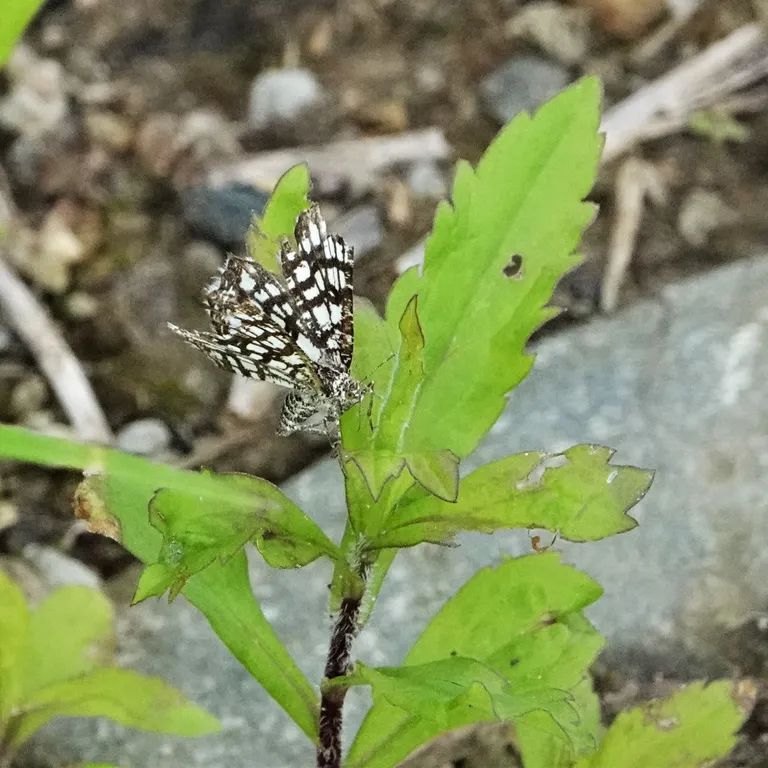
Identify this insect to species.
Chiasmia clathrata
